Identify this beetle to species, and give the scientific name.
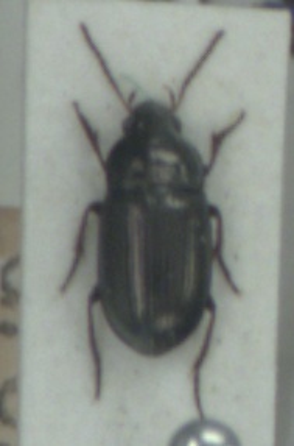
Amara tibialis
